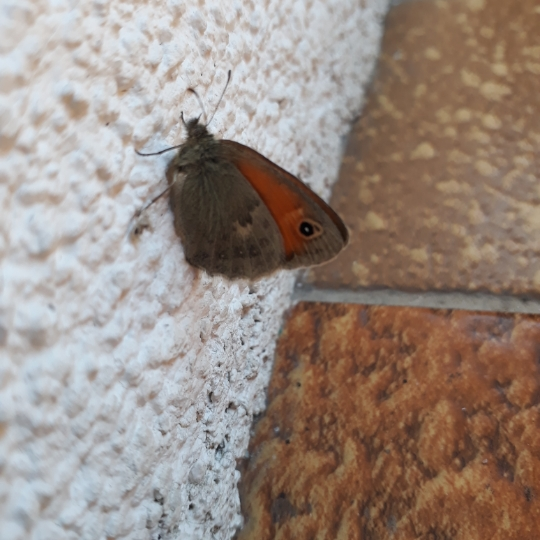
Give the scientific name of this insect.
Coenonympha pamphilus
